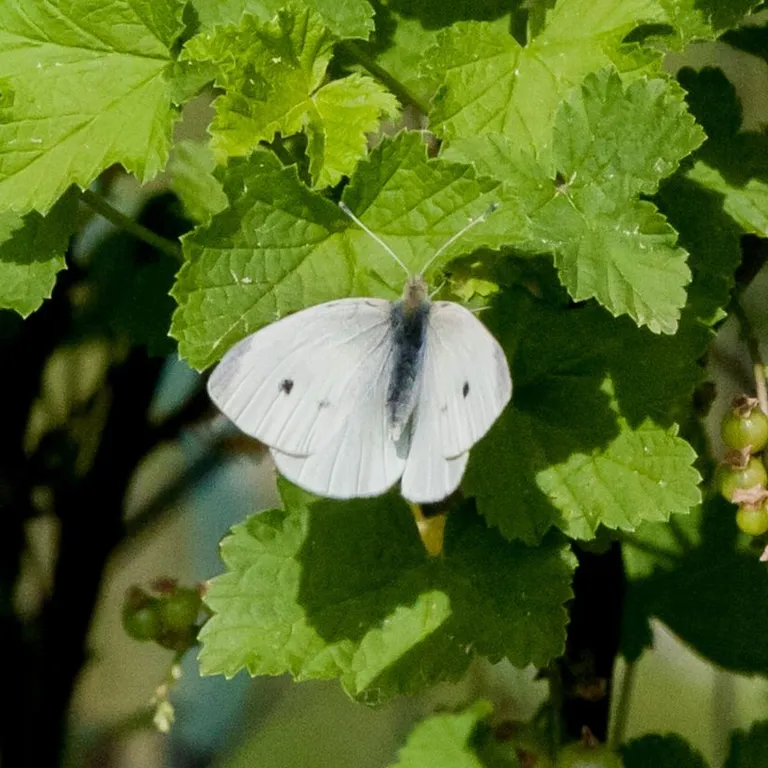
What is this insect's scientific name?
Pieris rapae
